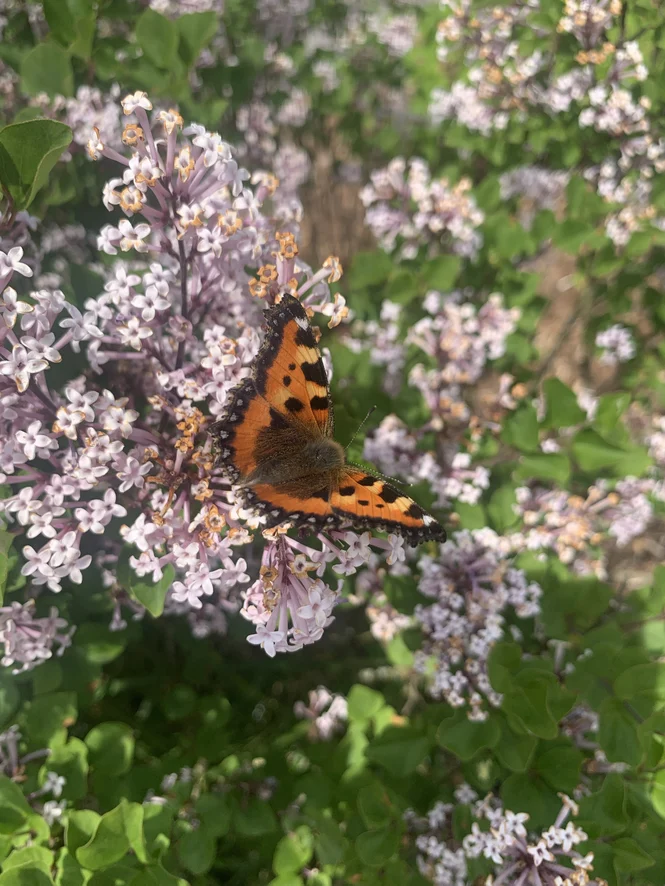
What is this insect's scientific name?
Aglais urticae
